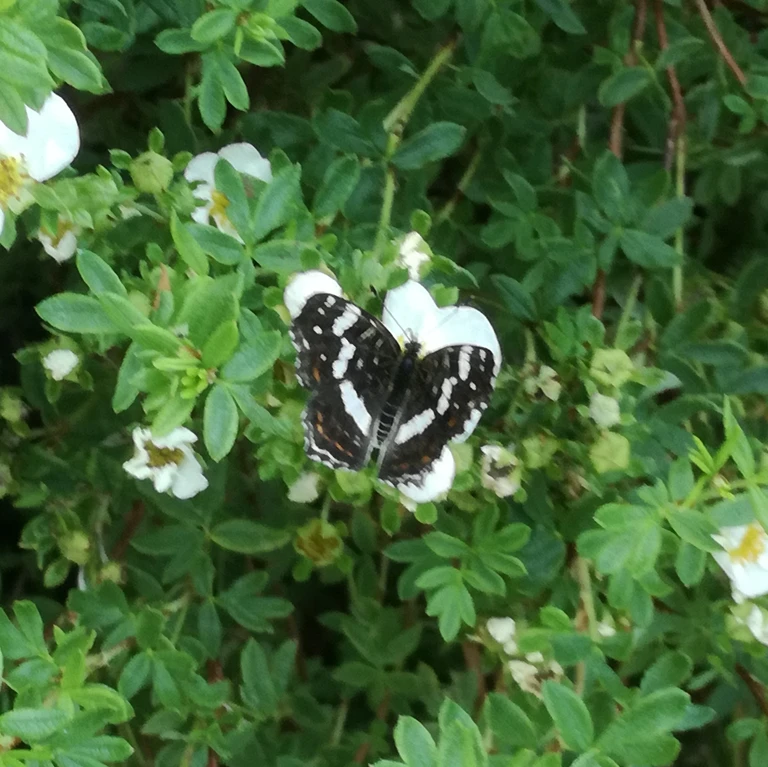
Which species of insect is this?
Araschnia levana
